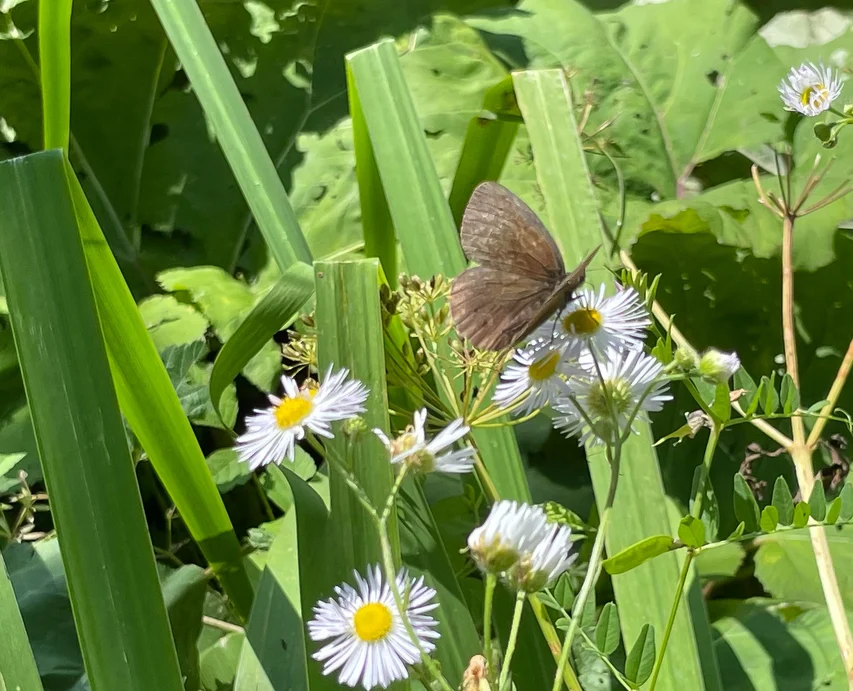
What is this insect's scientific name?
Aphantopus hyperantus
